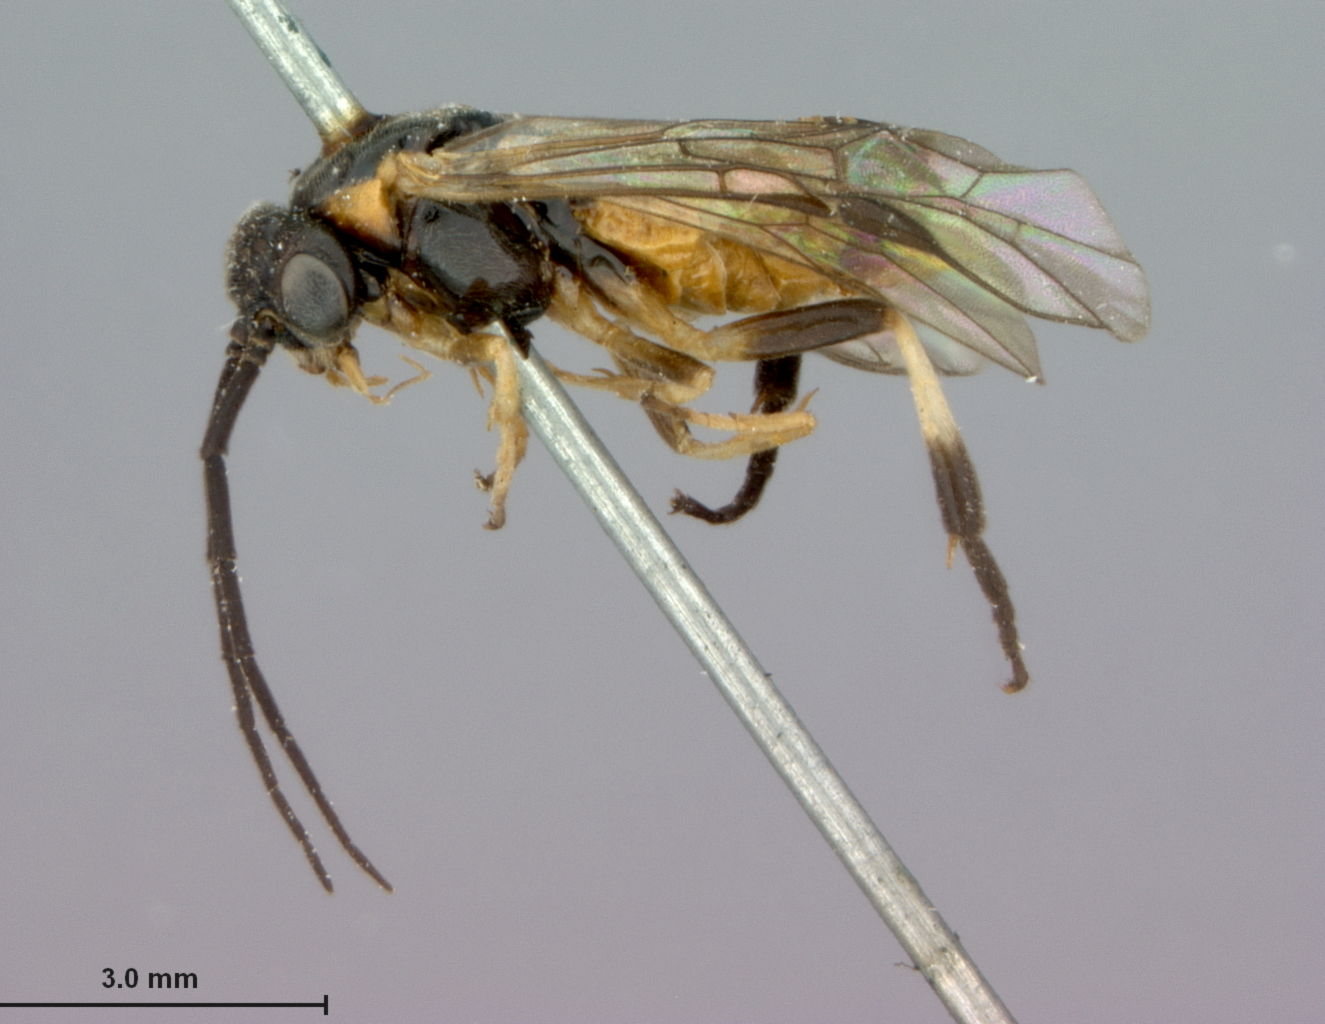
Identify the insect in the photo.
Pteronus dyari
